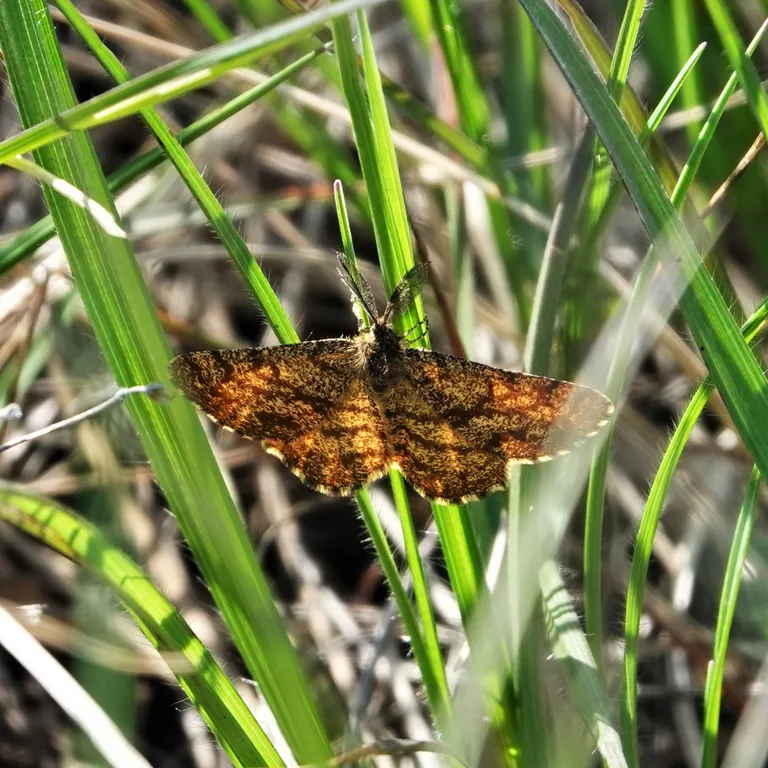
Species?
Ematurga atomaria
